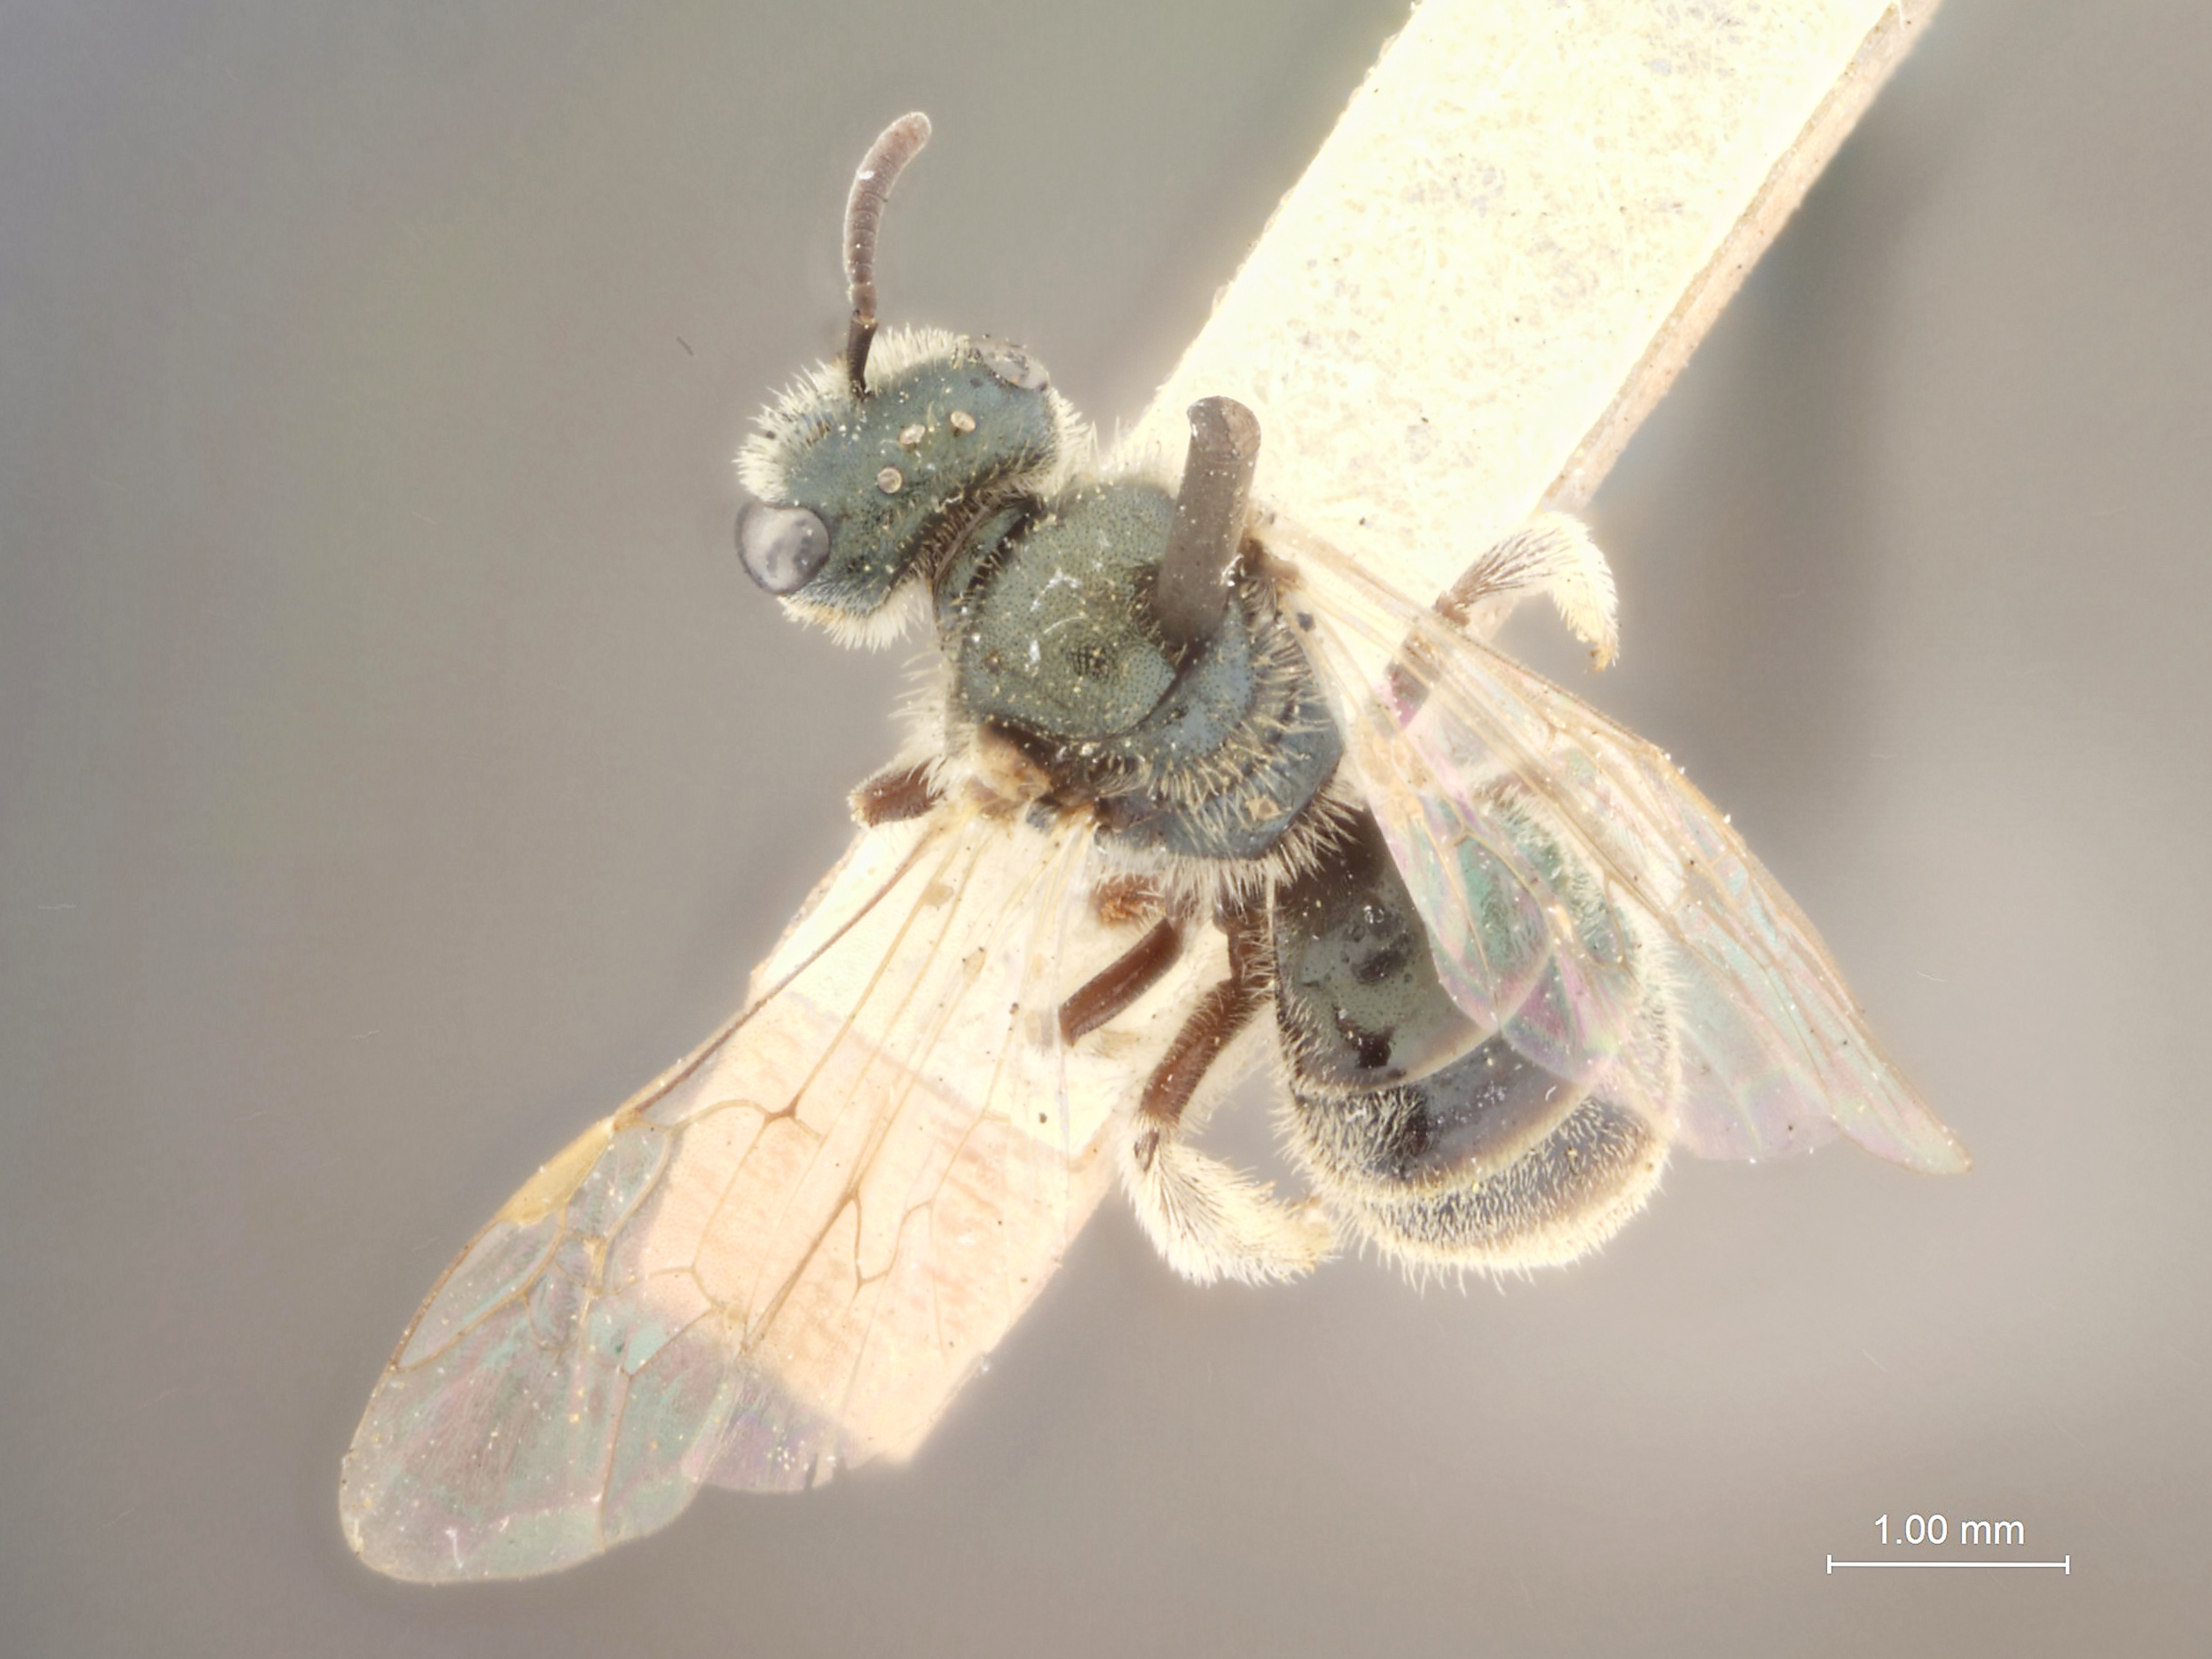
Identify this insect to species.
Halictus brycinci
